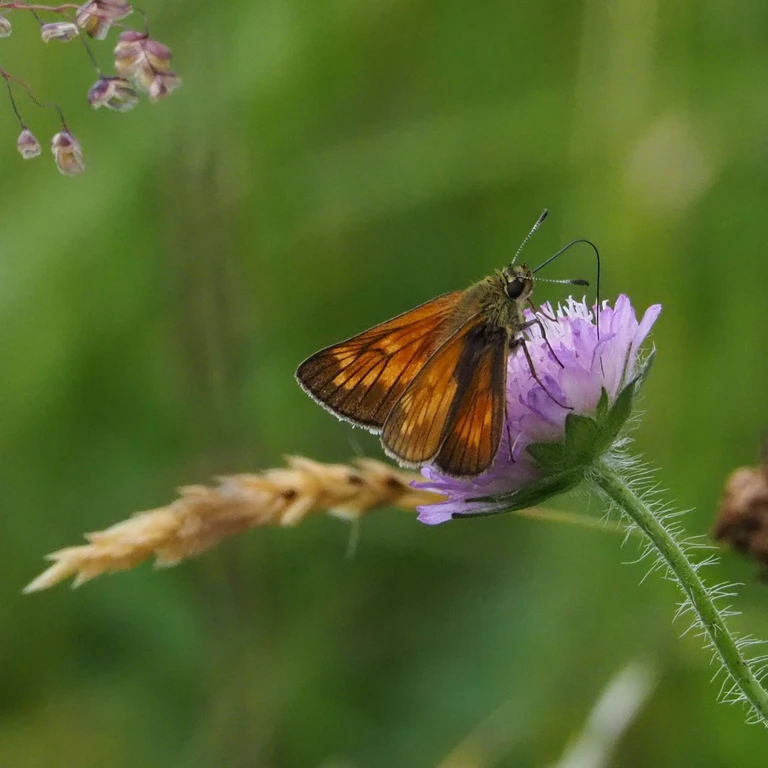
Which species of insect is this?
Ochlodes sylvanus (also Ochlodes venata)
